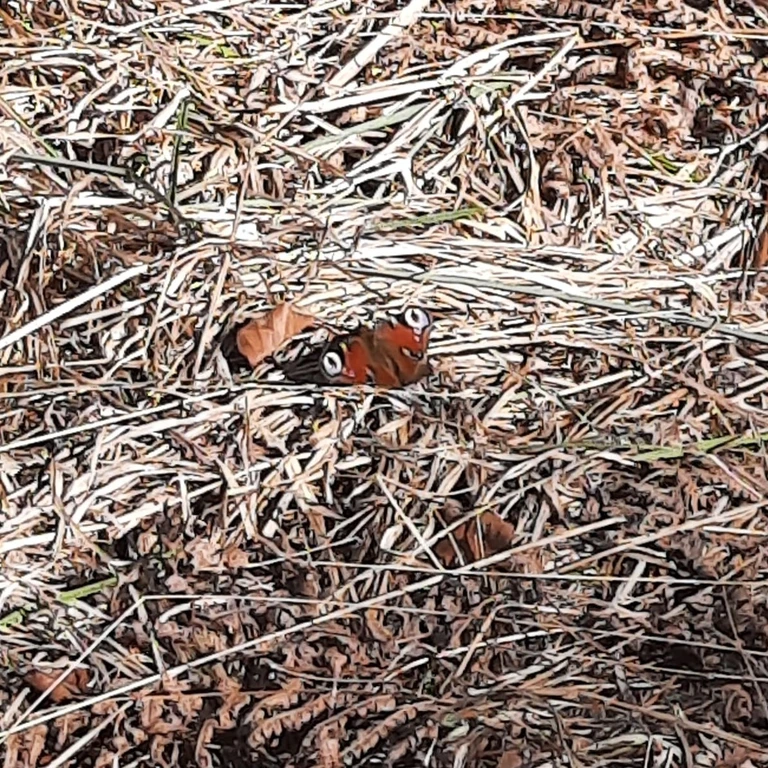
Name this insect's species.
Aglais io
